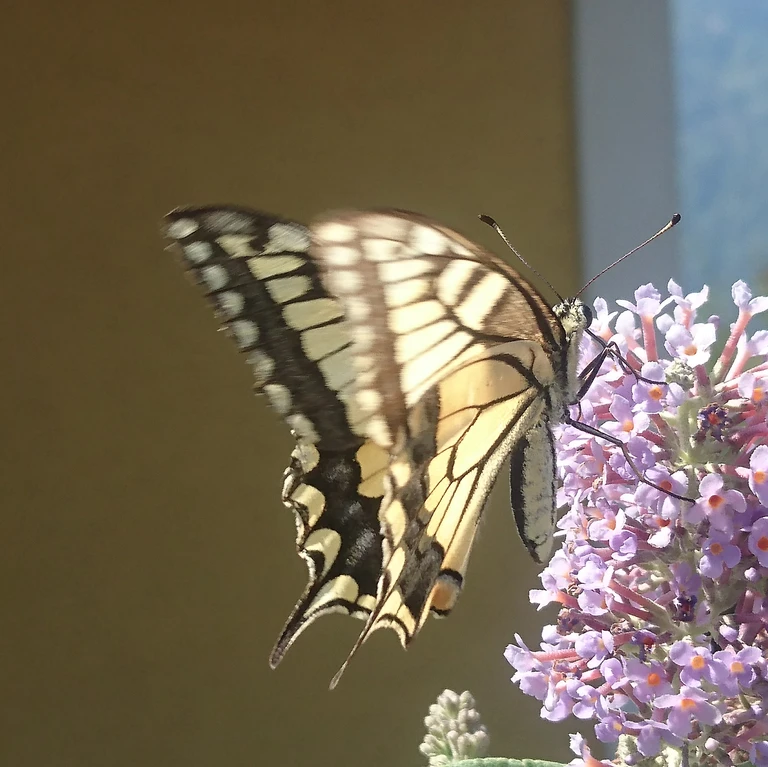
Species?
Papilio machaon
